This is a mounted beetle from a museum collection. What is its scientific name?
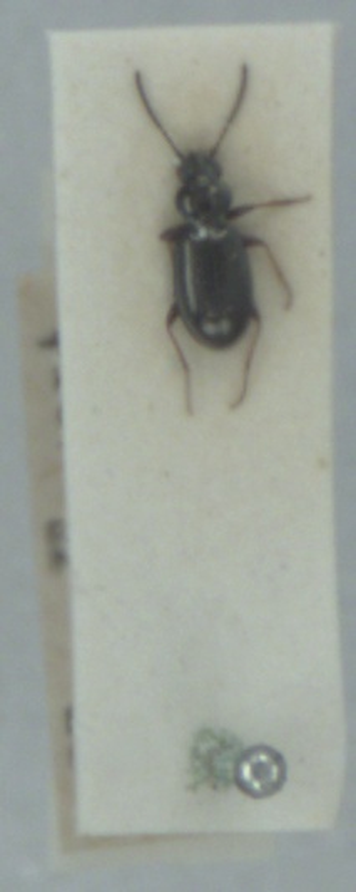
Bembidion lampros
